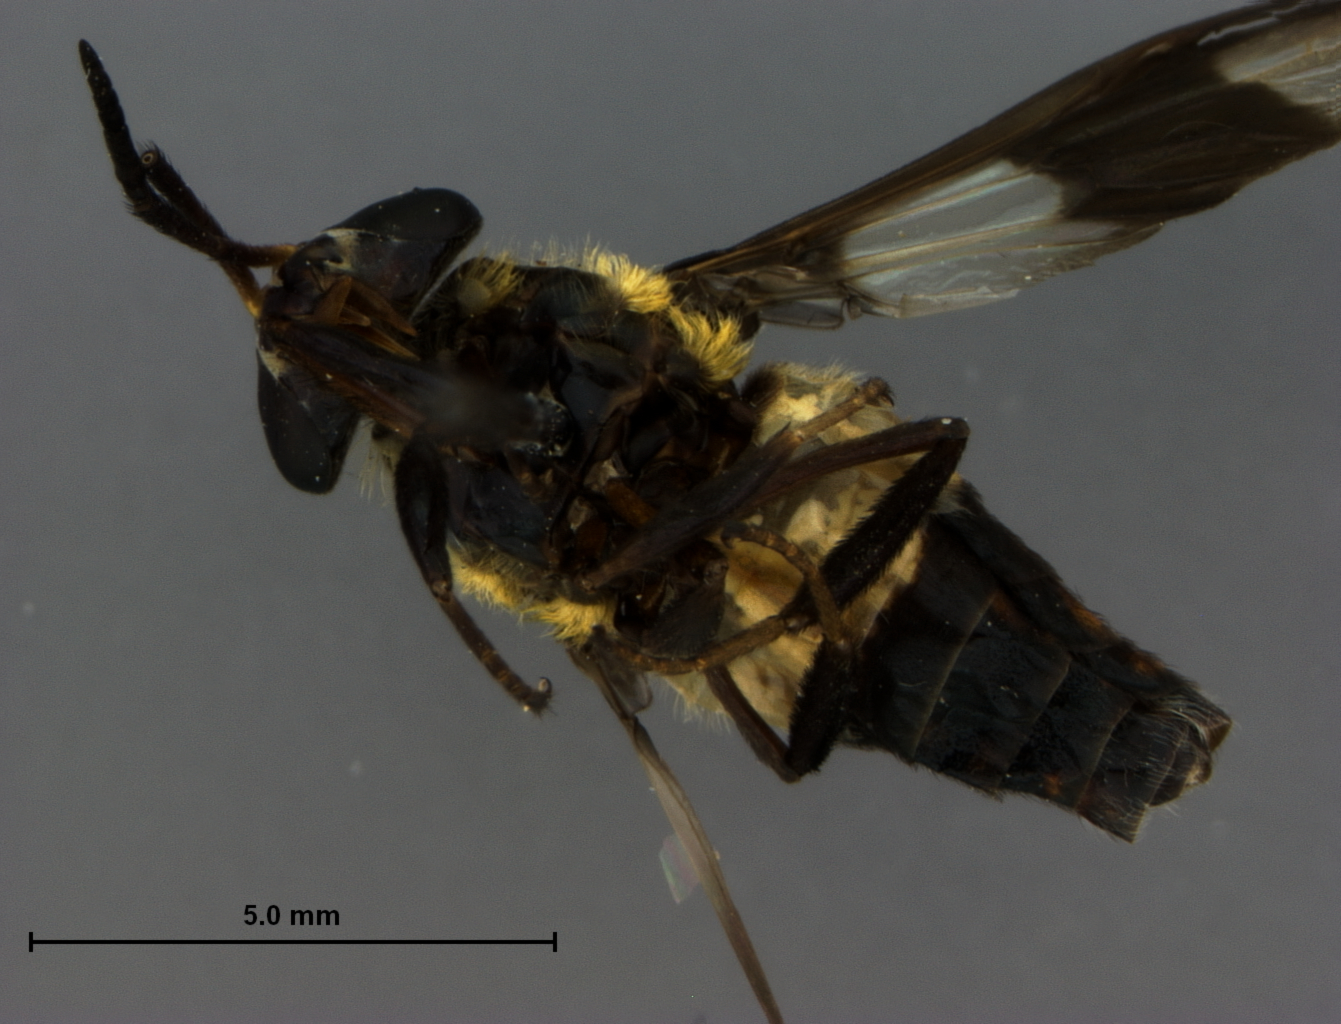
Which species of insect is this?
Chrysops indiana
